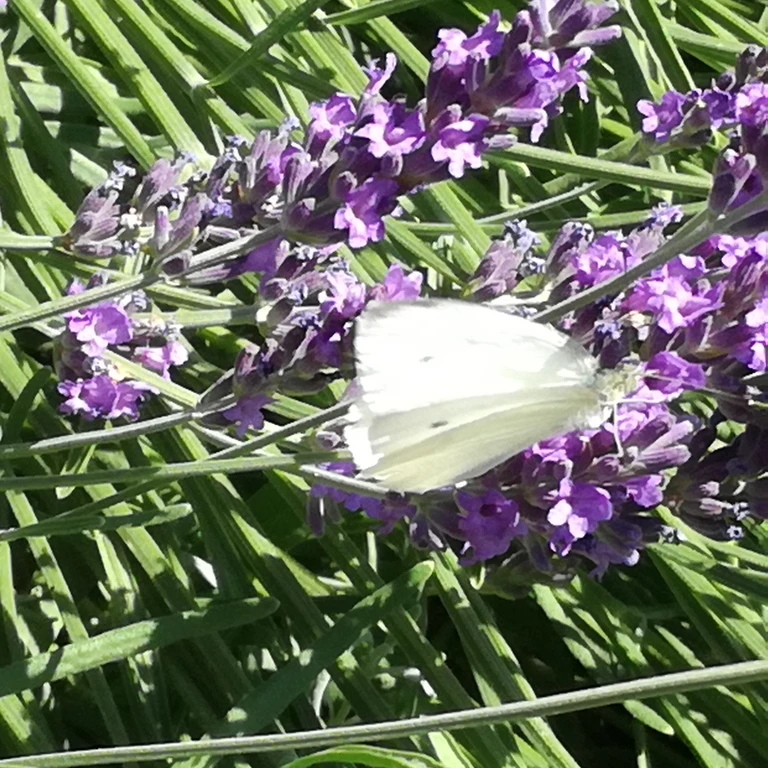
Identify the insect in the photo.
Pieris rapae
